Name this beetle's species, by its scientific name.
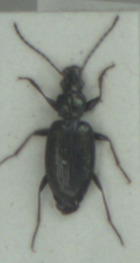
Bembidion tibiale
